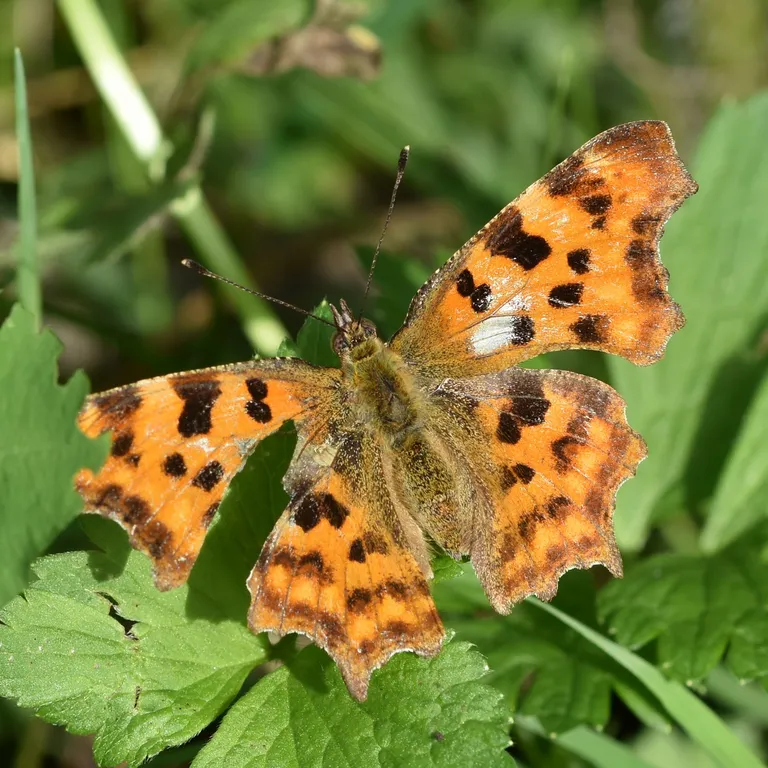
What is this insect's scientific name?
Polygonia c-album
